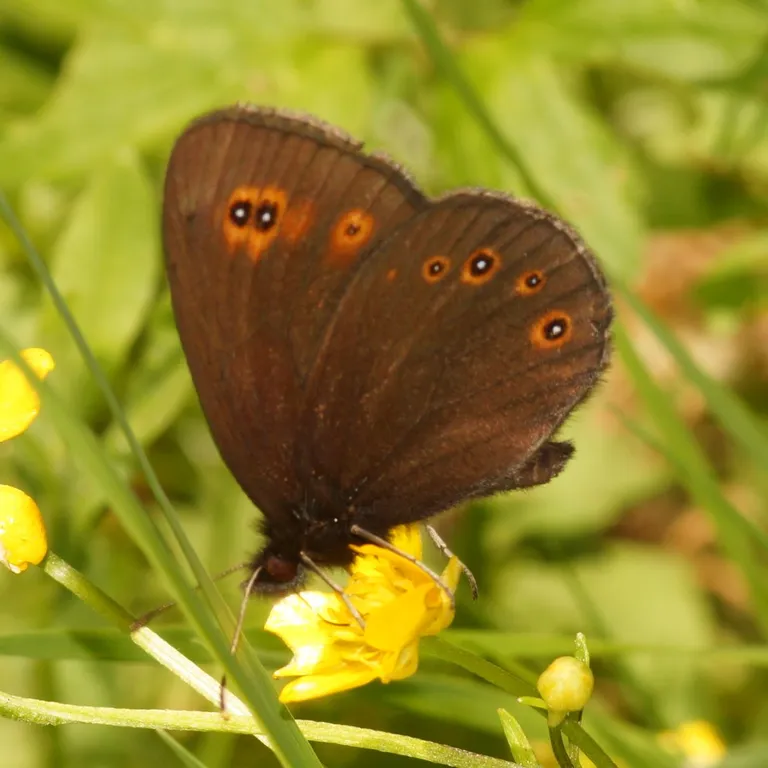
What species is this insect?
Erebia medusa
